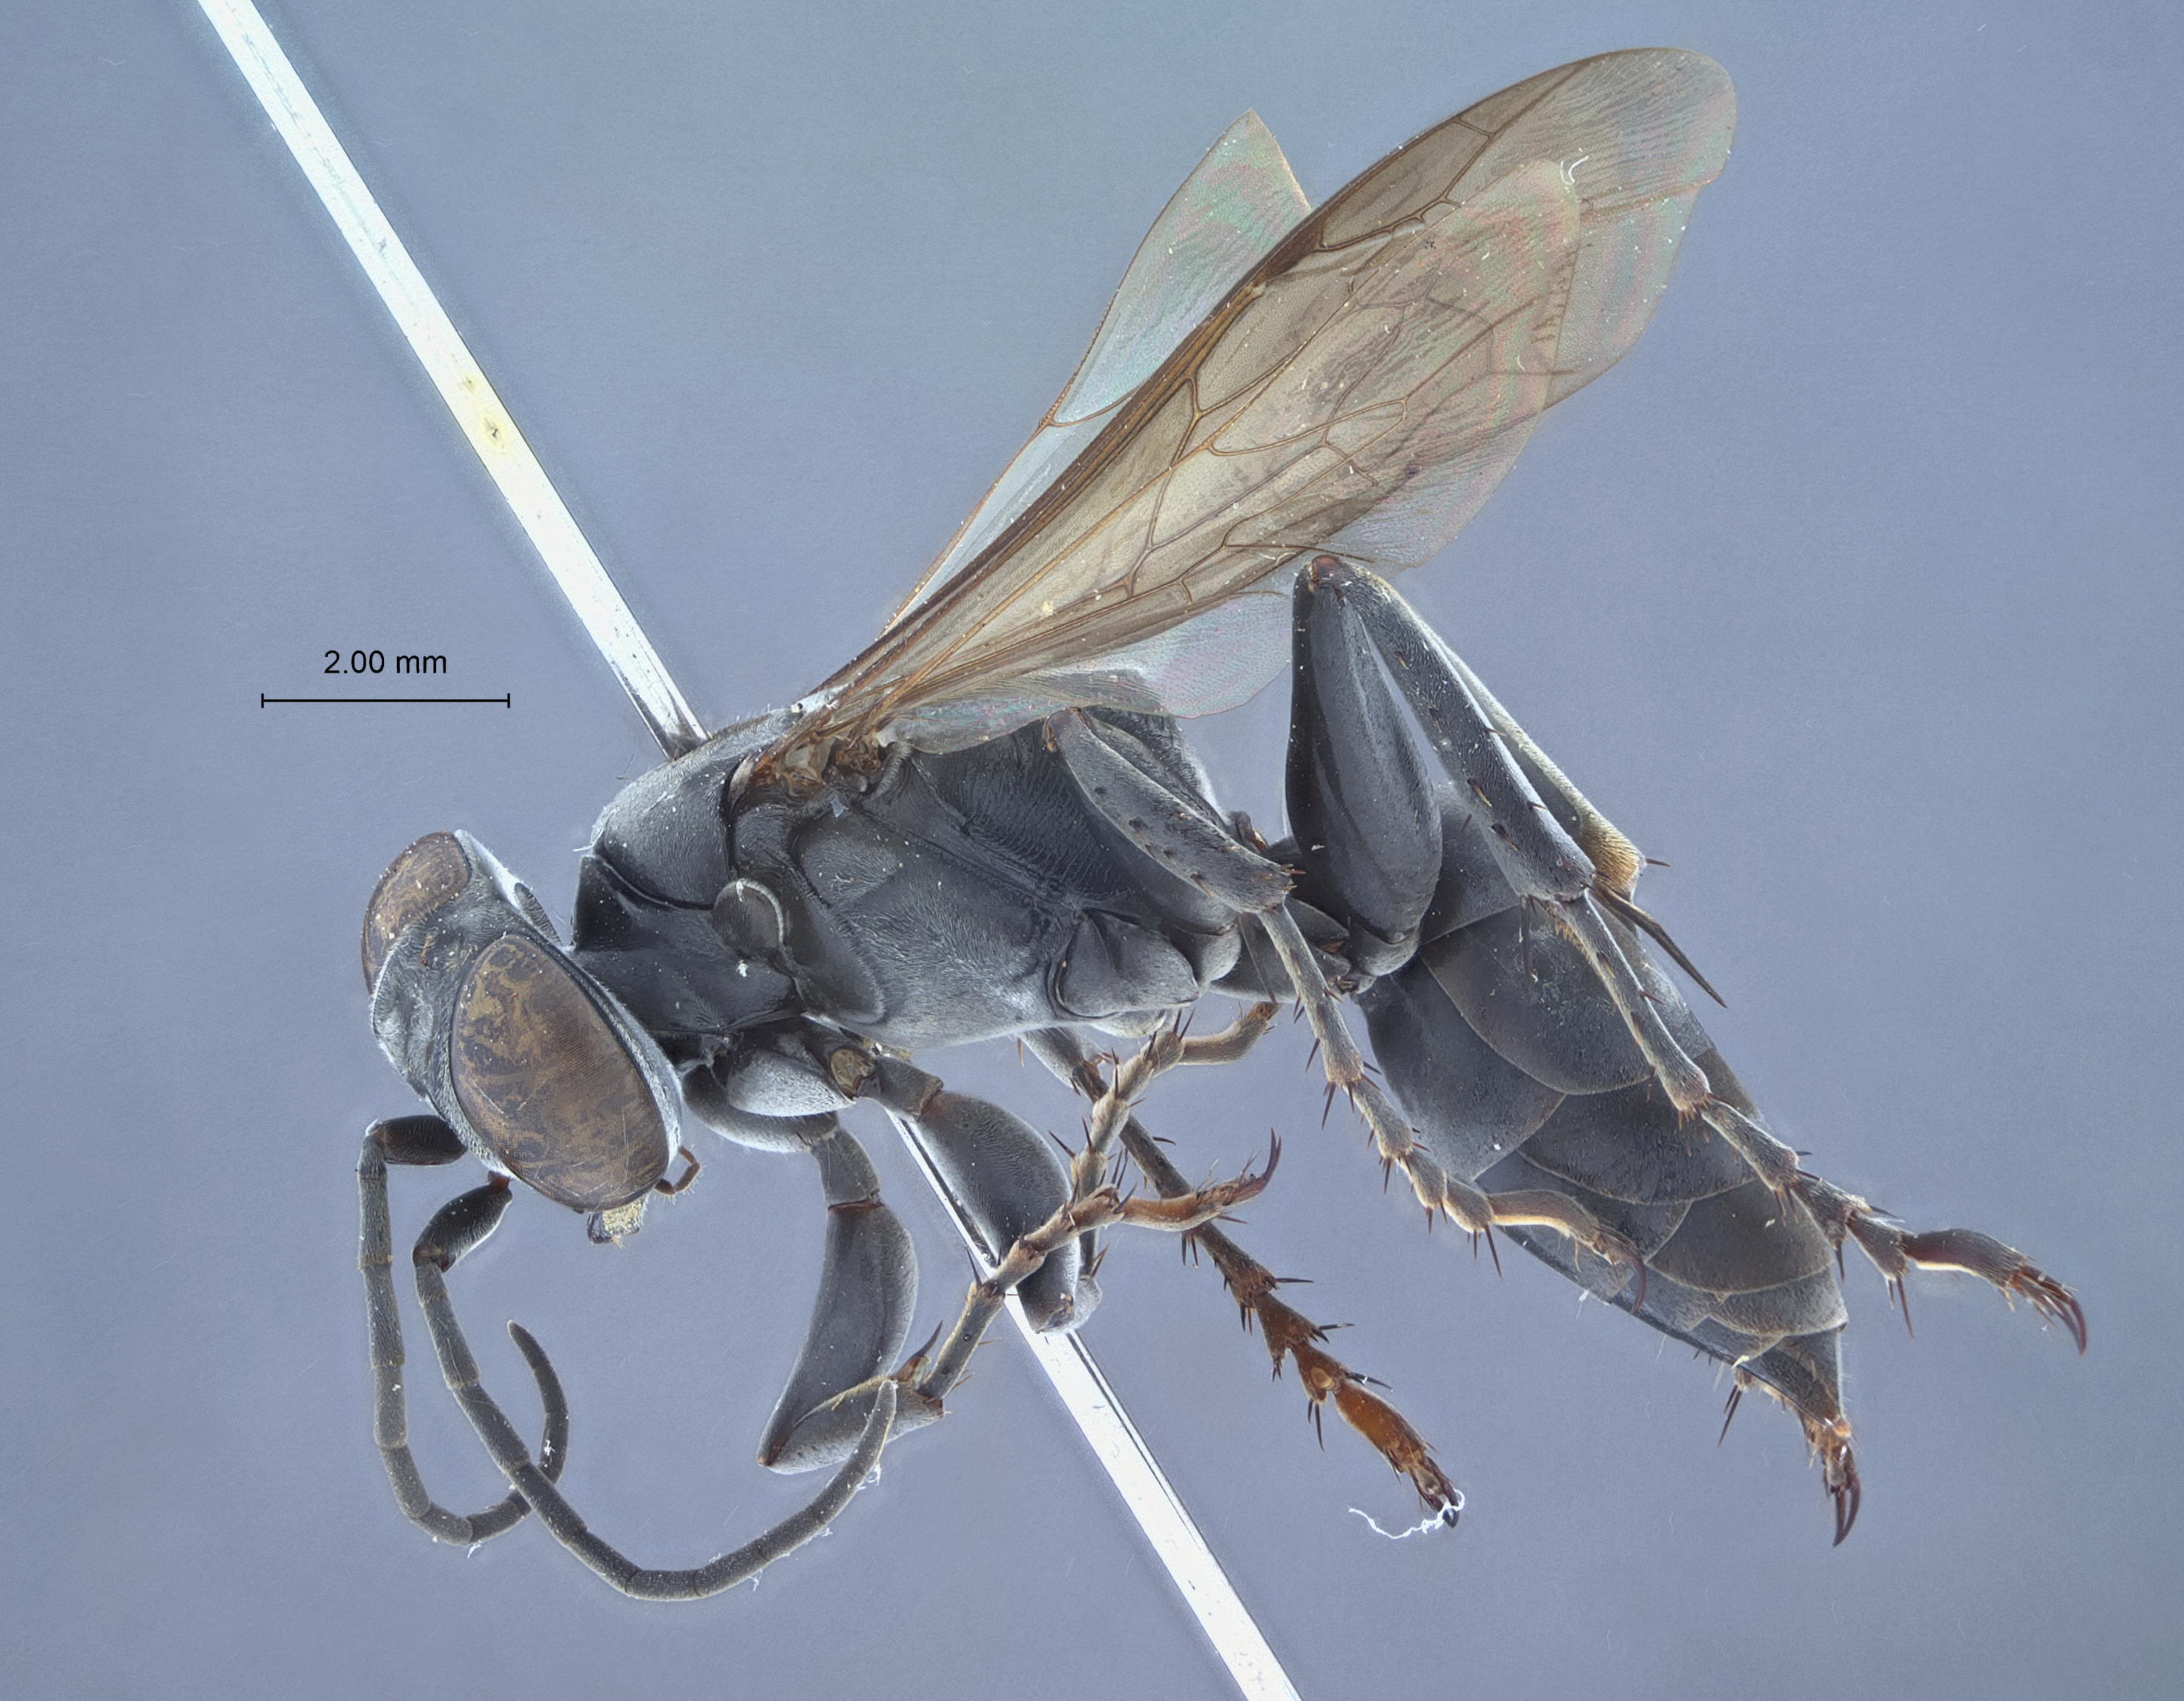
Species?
Motes larroides
